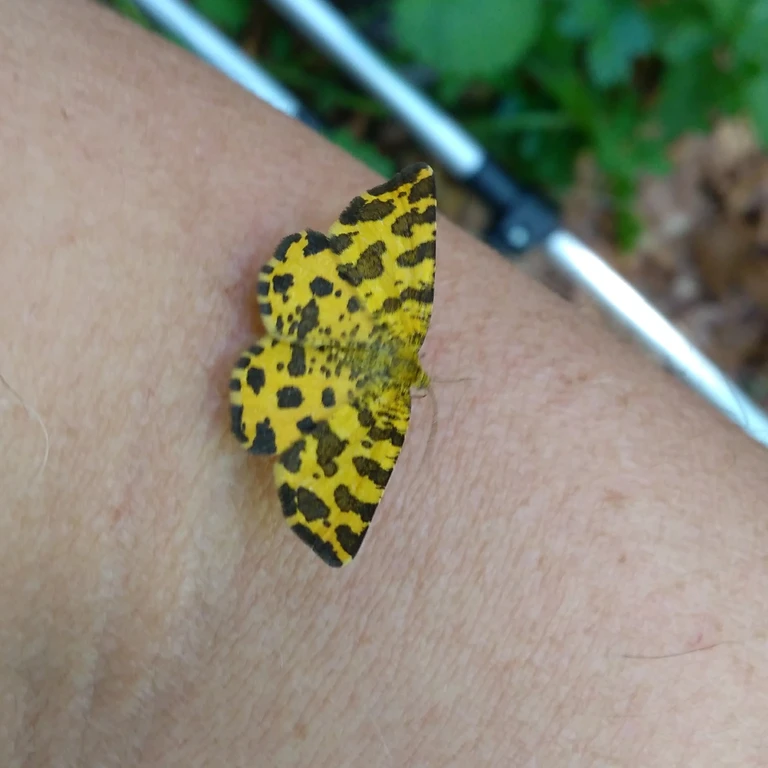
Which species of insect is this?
Pseudopanthera macularia
